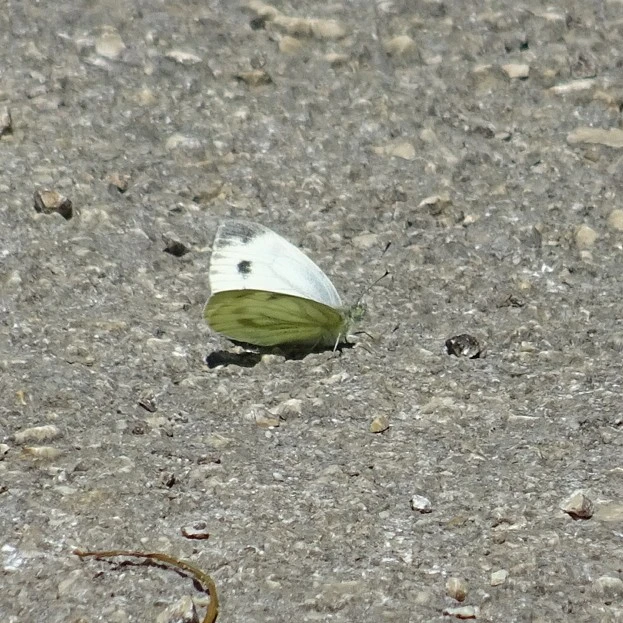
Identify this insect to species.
Pieris napi
